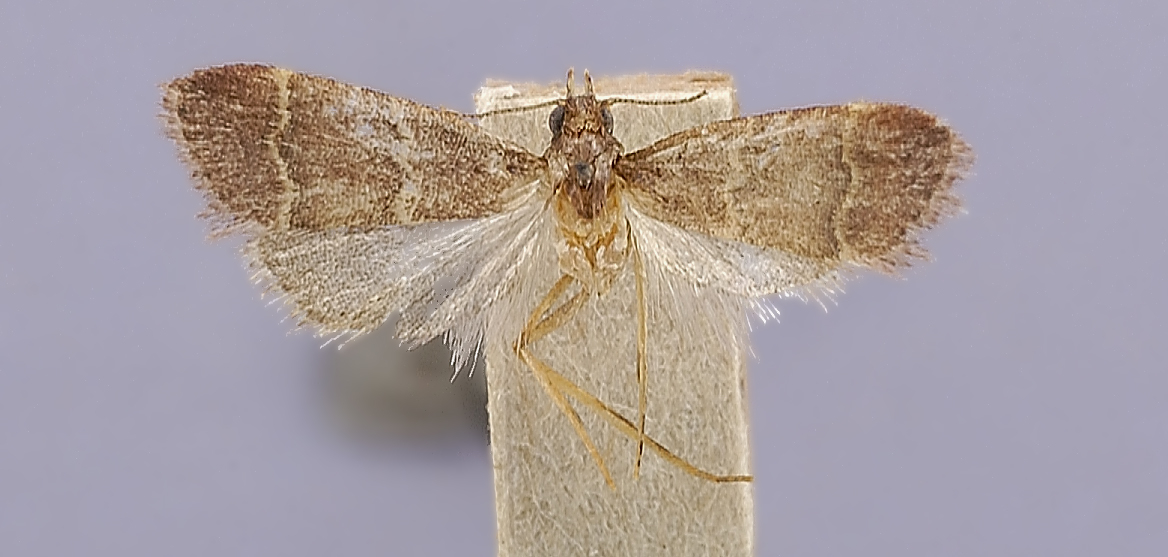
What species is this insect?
Xantippe uranides
